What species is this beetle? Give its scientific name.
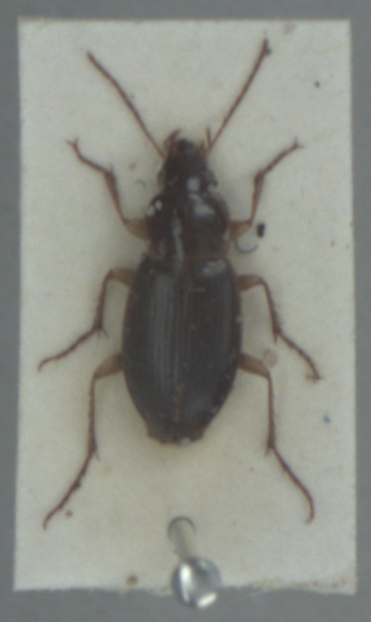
Calathus mollis
